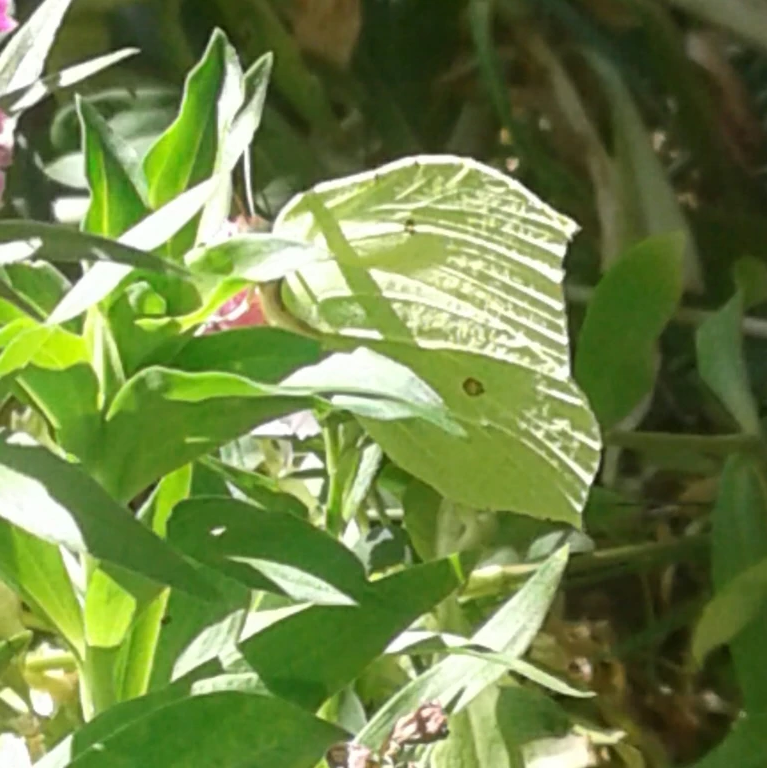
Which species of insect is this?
Gonepteryx rhamni
